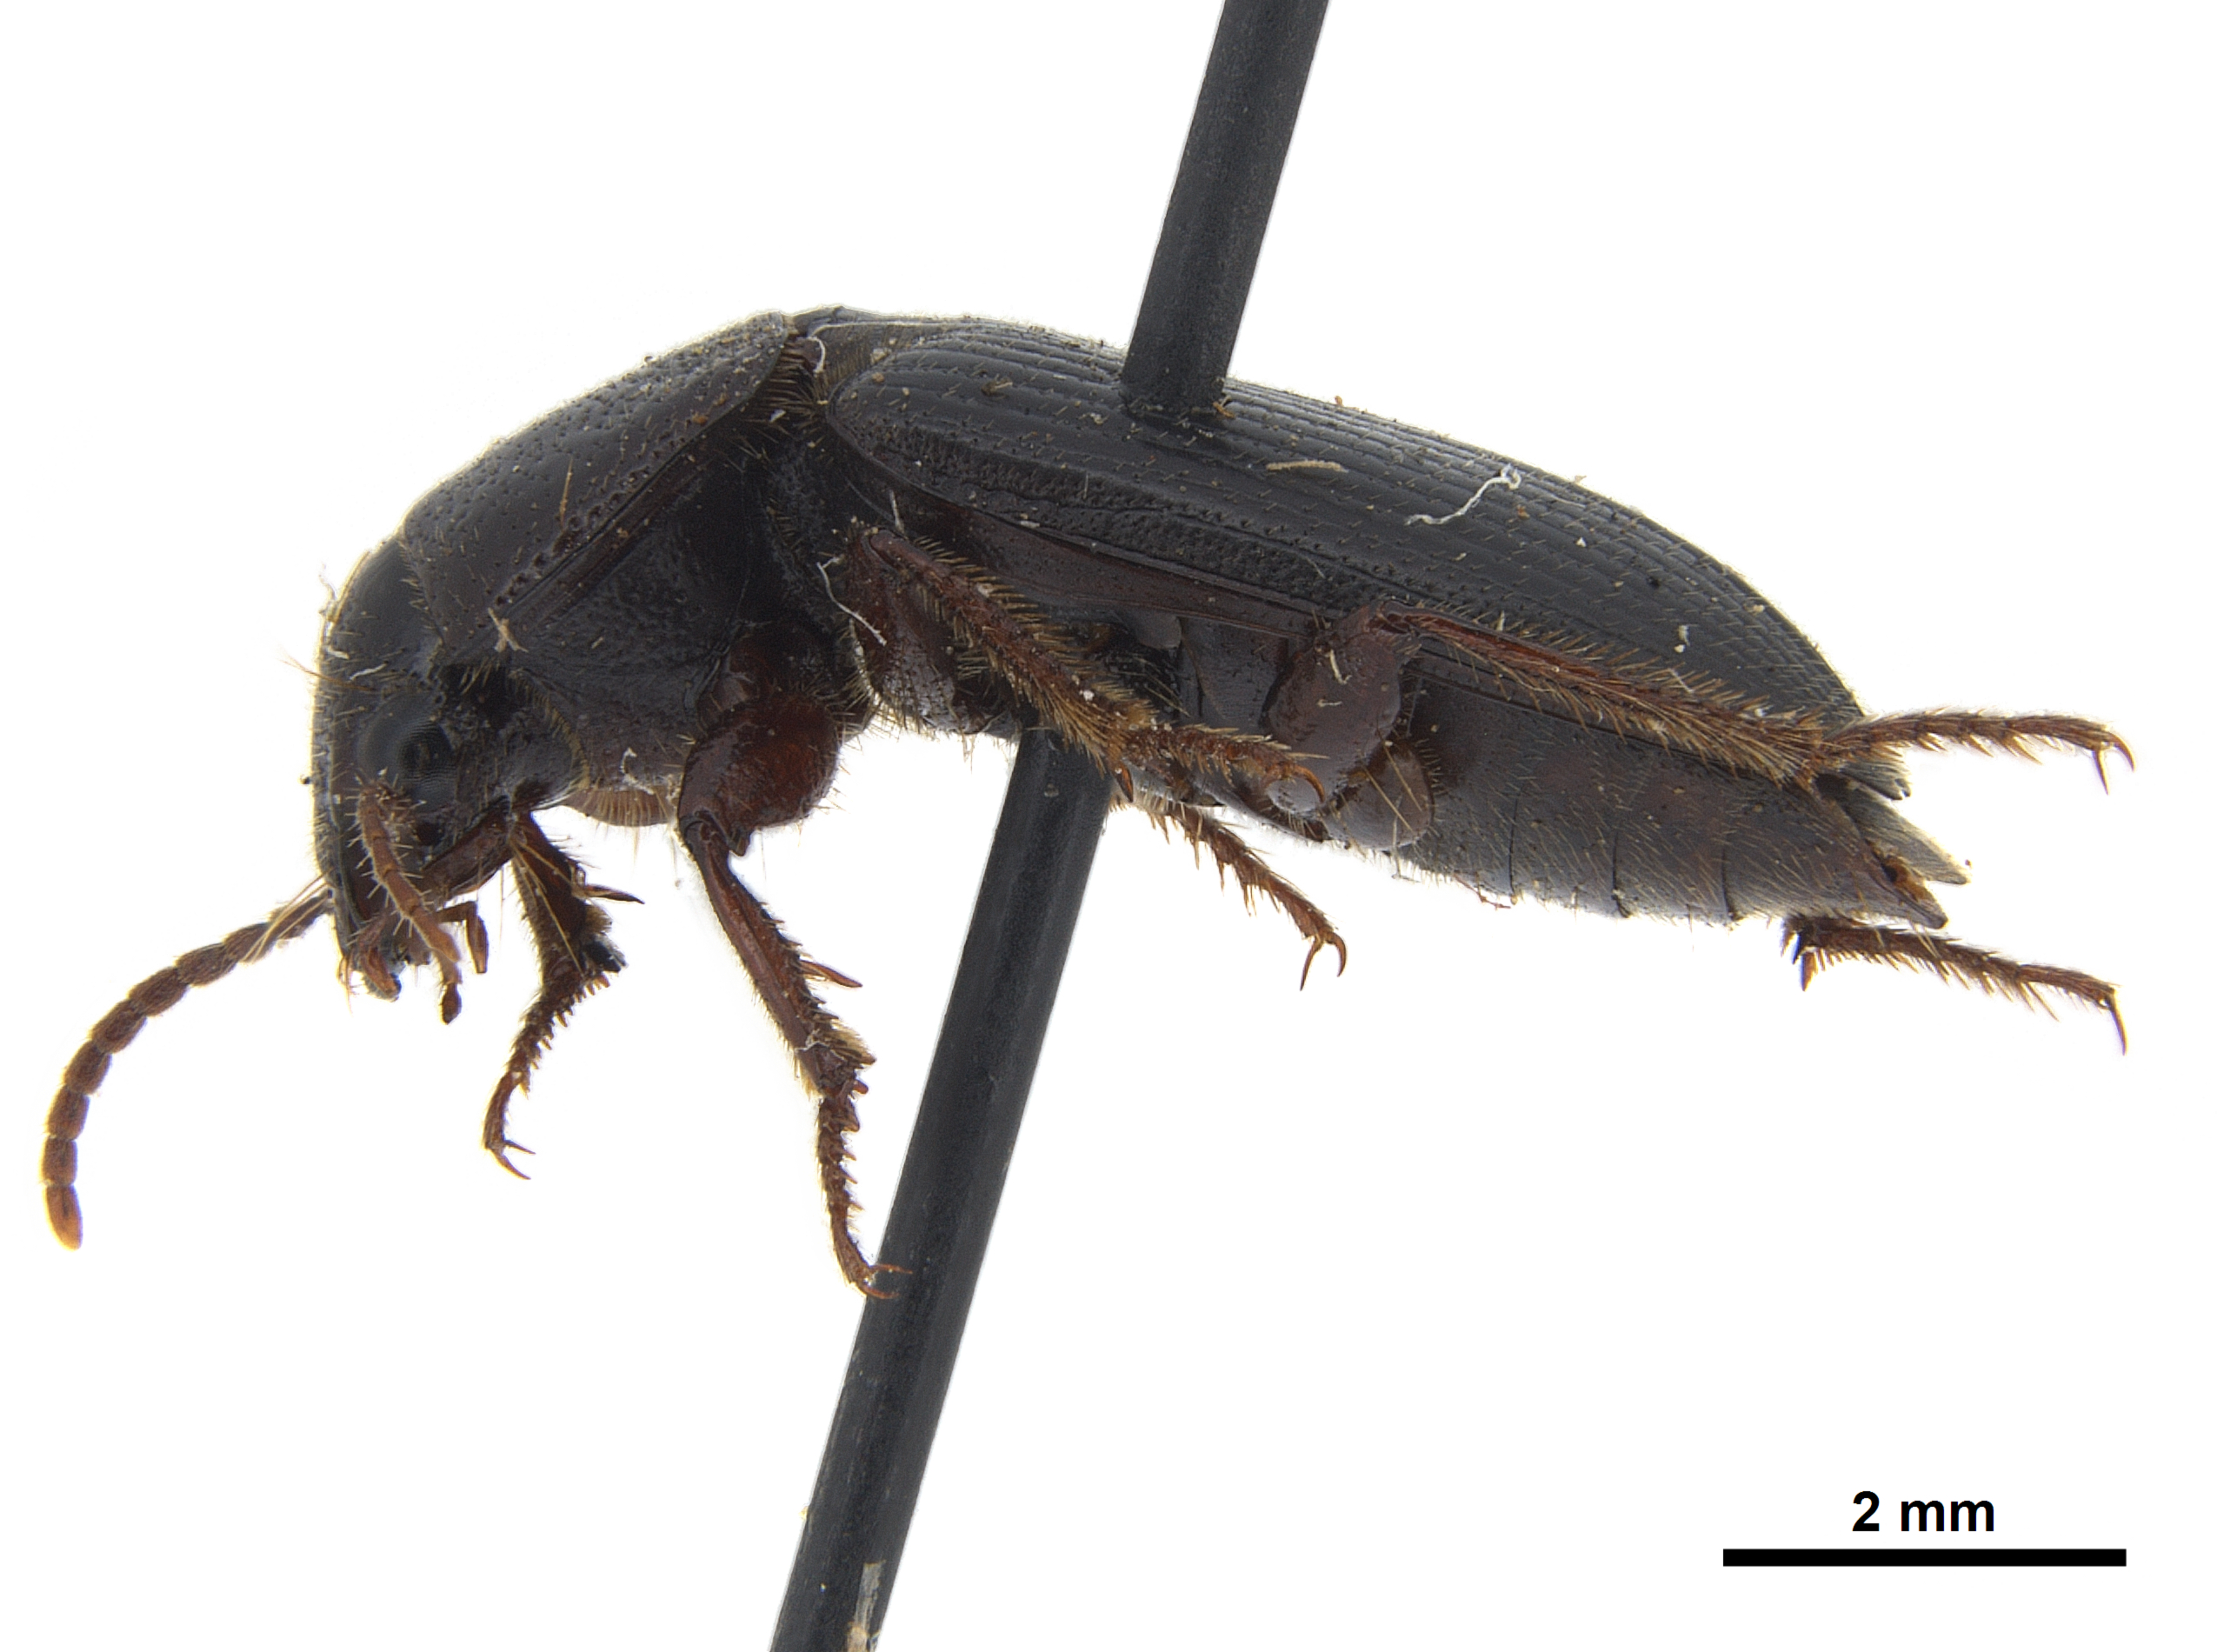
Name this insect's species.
Dicheirus piceus
